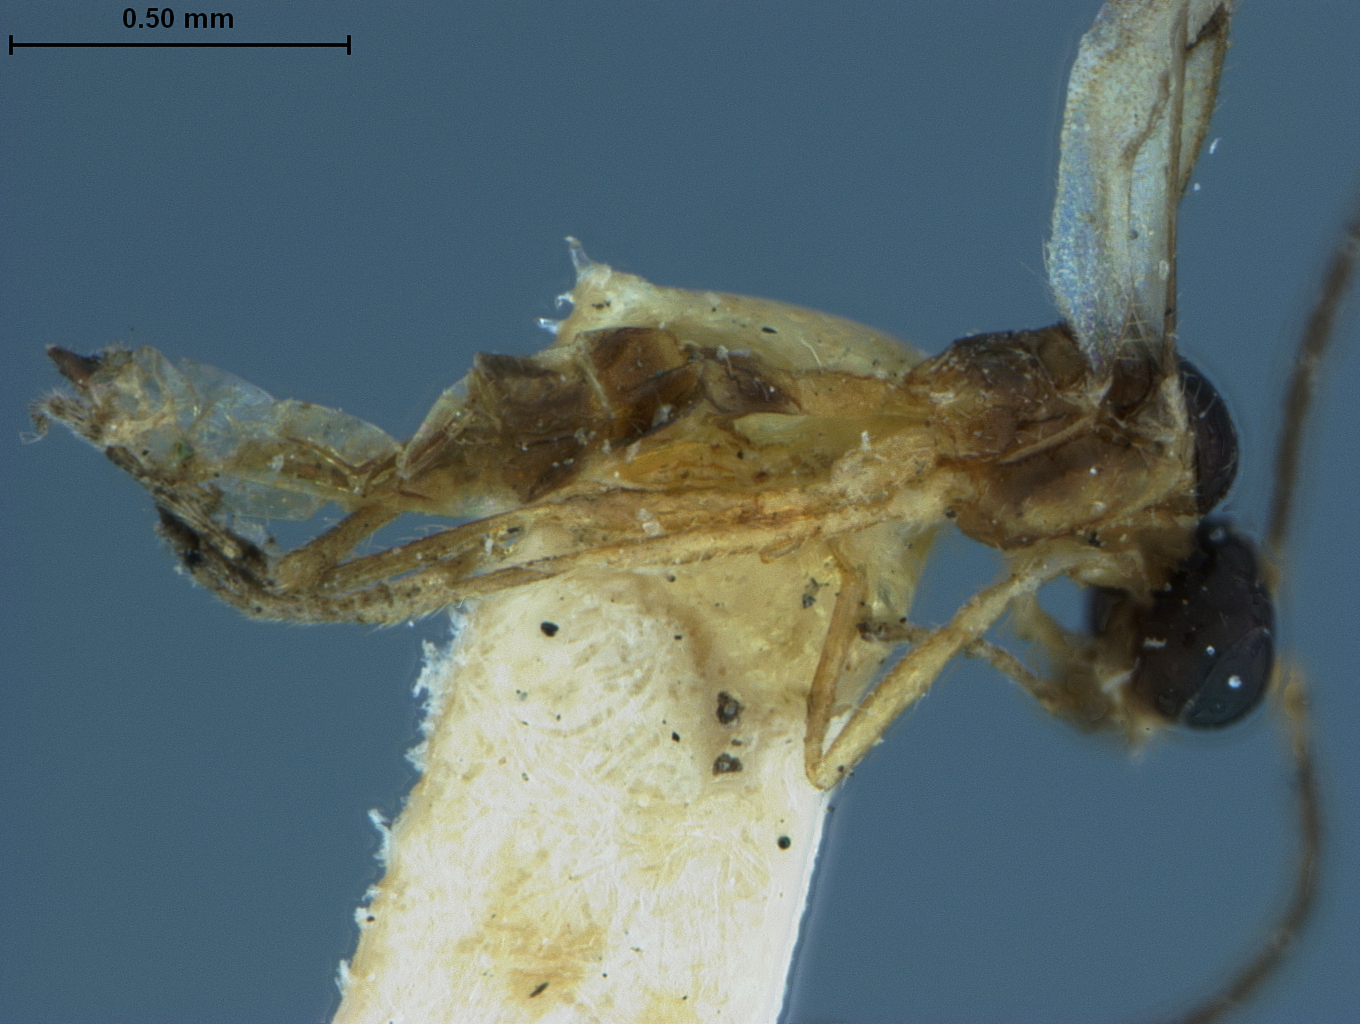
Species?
Lysiphlebus ribaphidis
